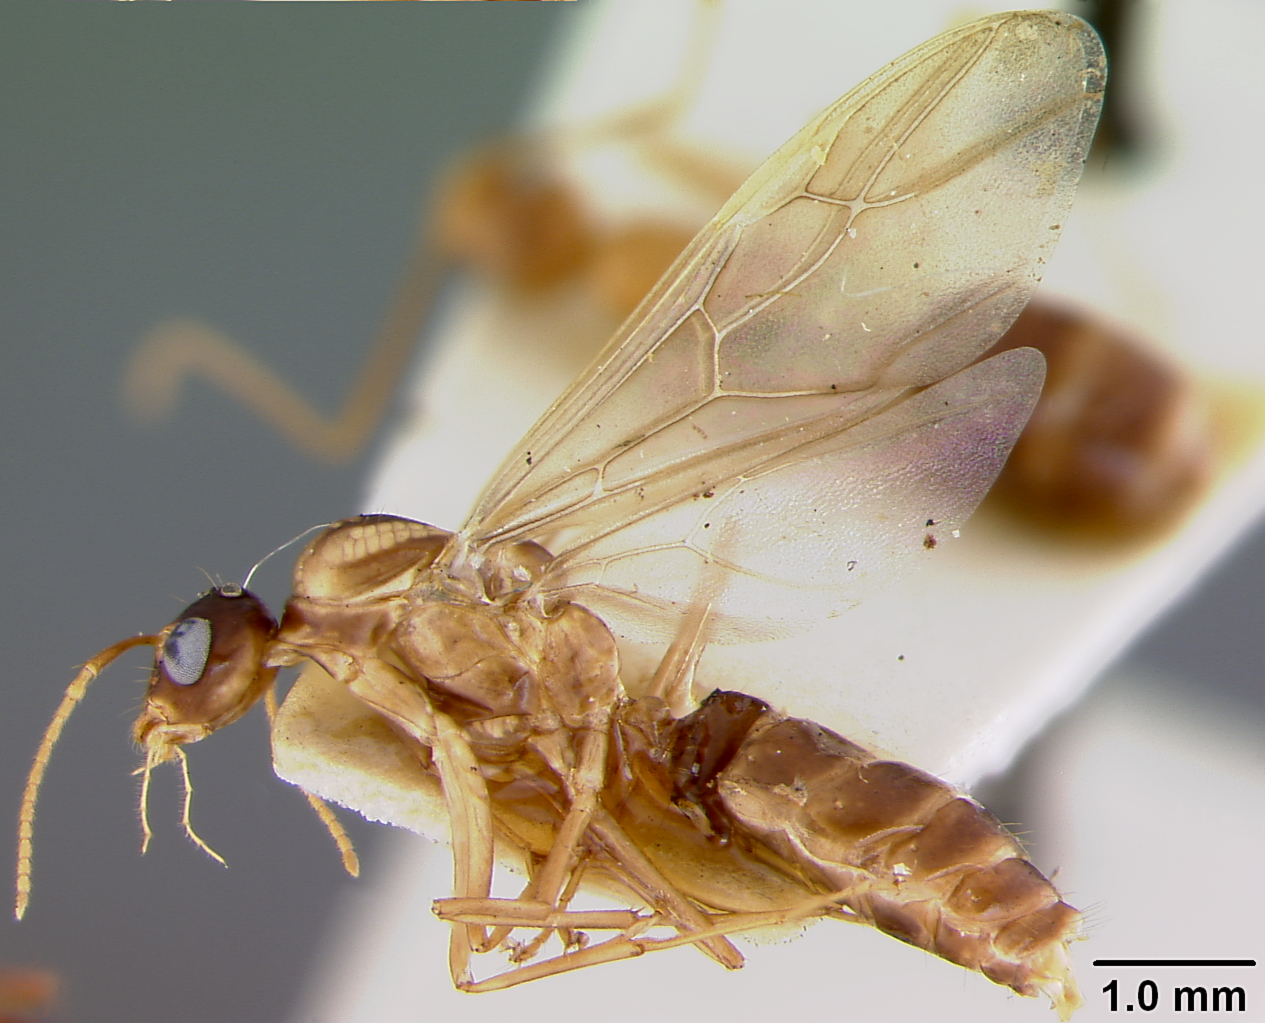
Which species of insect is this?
Camponotus maudella
